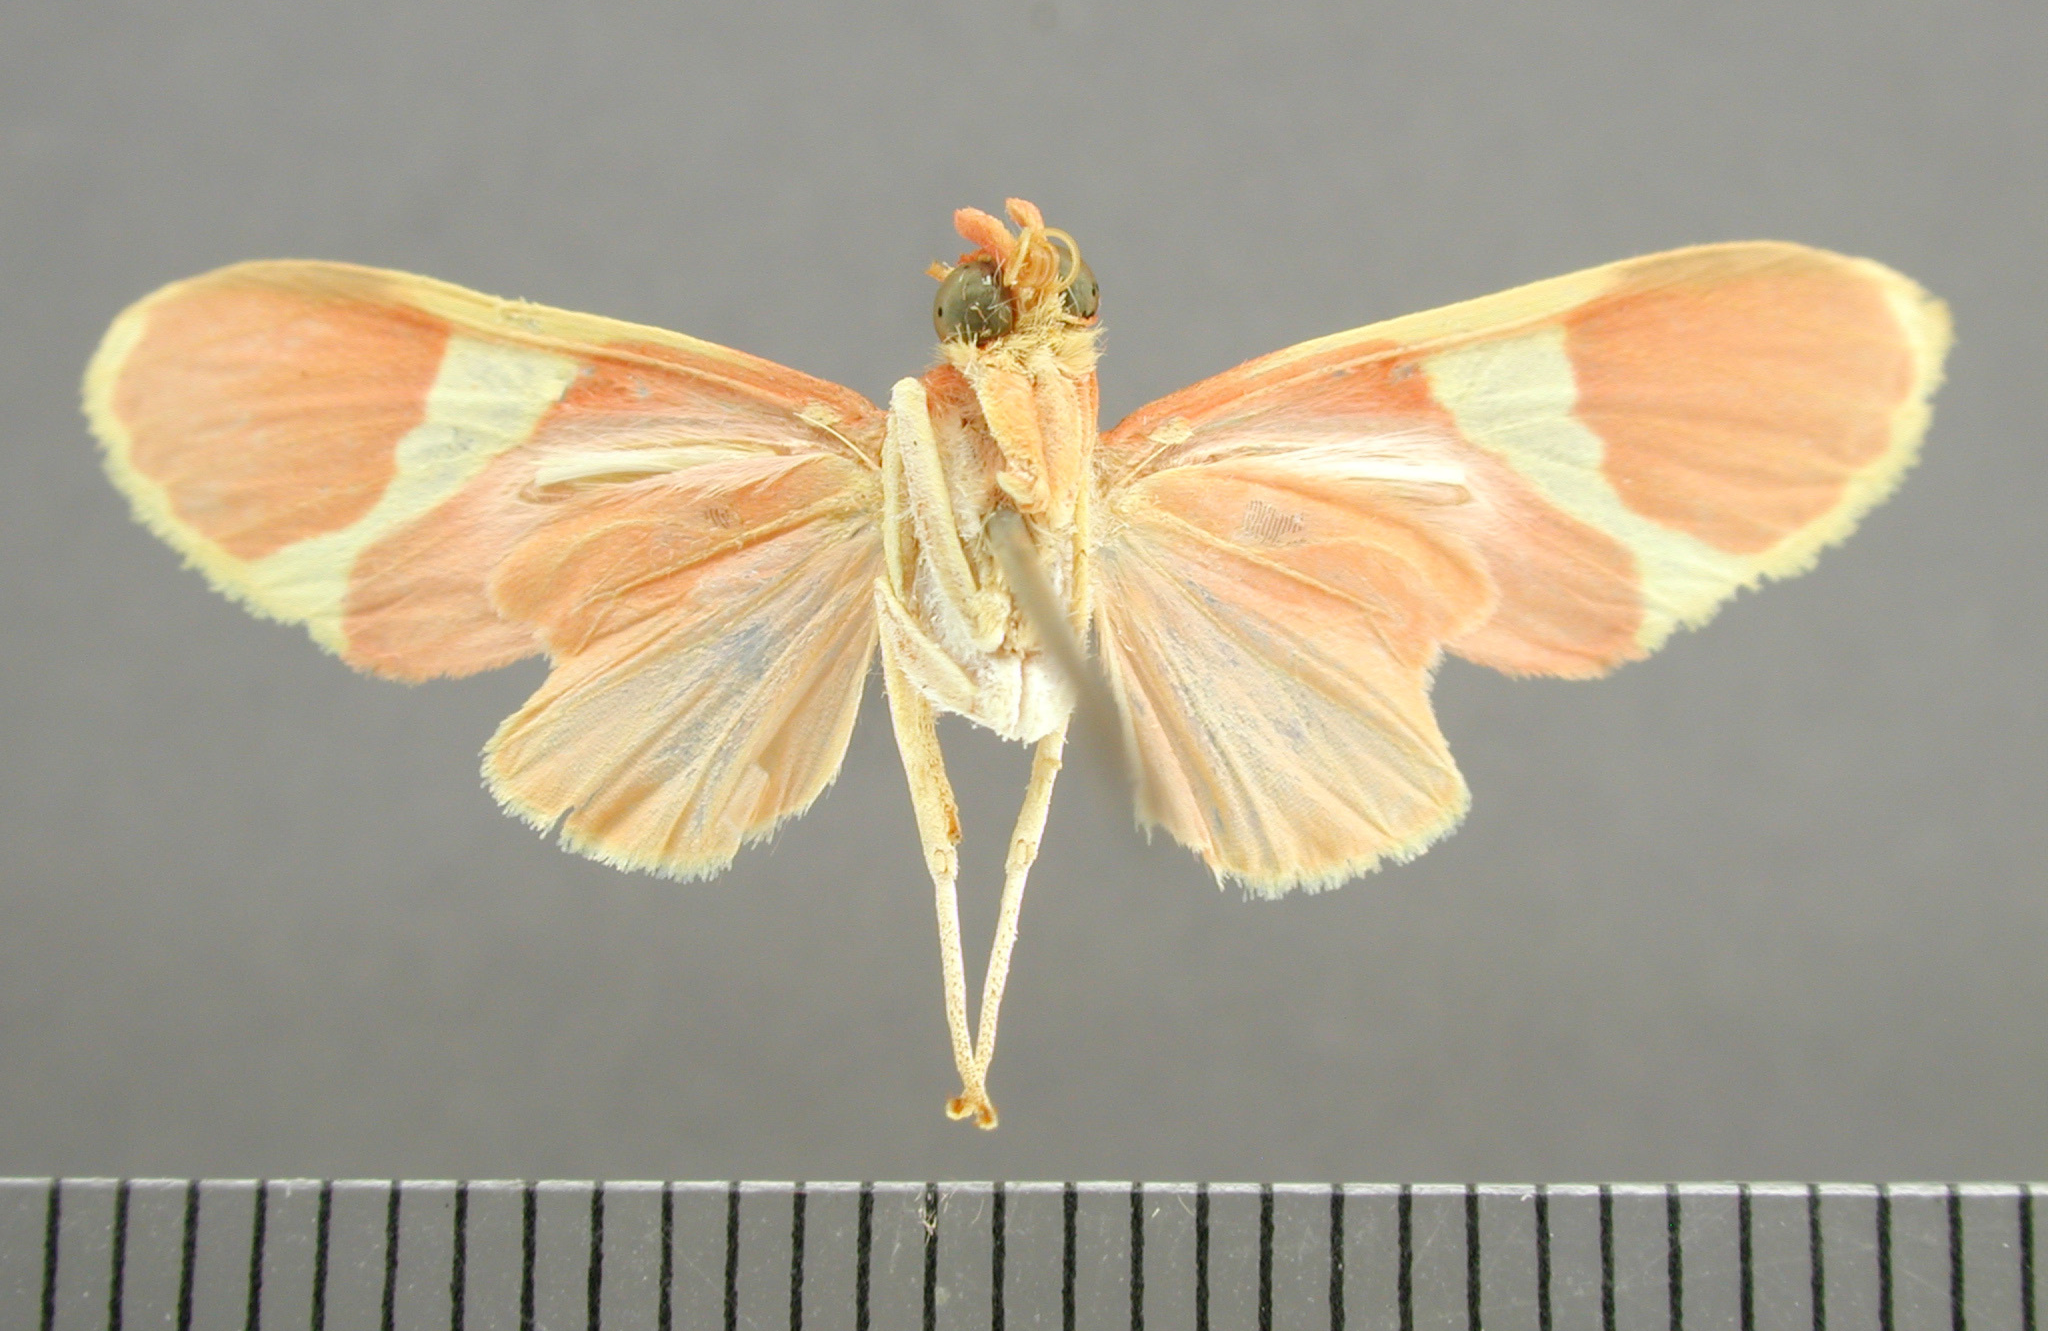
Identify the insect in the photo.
Paranerita lophosticta
